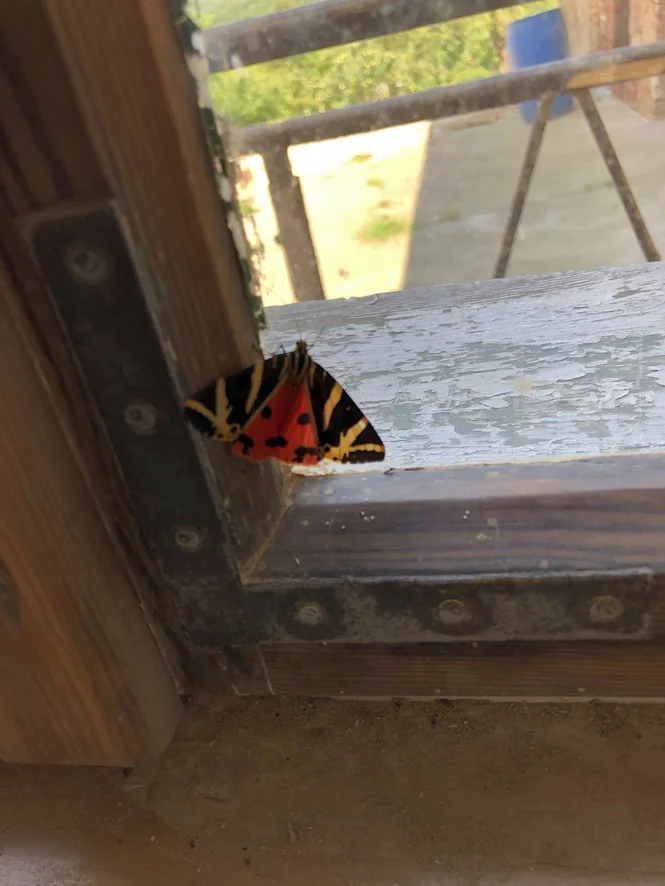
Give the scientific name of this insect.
Euplagia quadripunctaria
